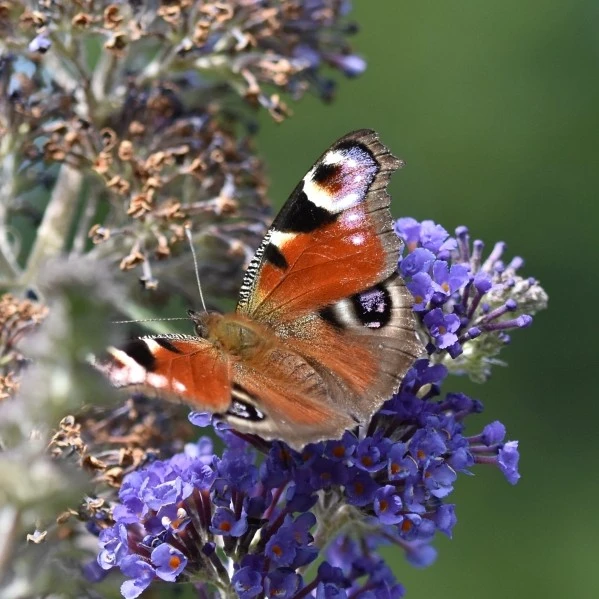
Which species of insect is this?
Aglais io
